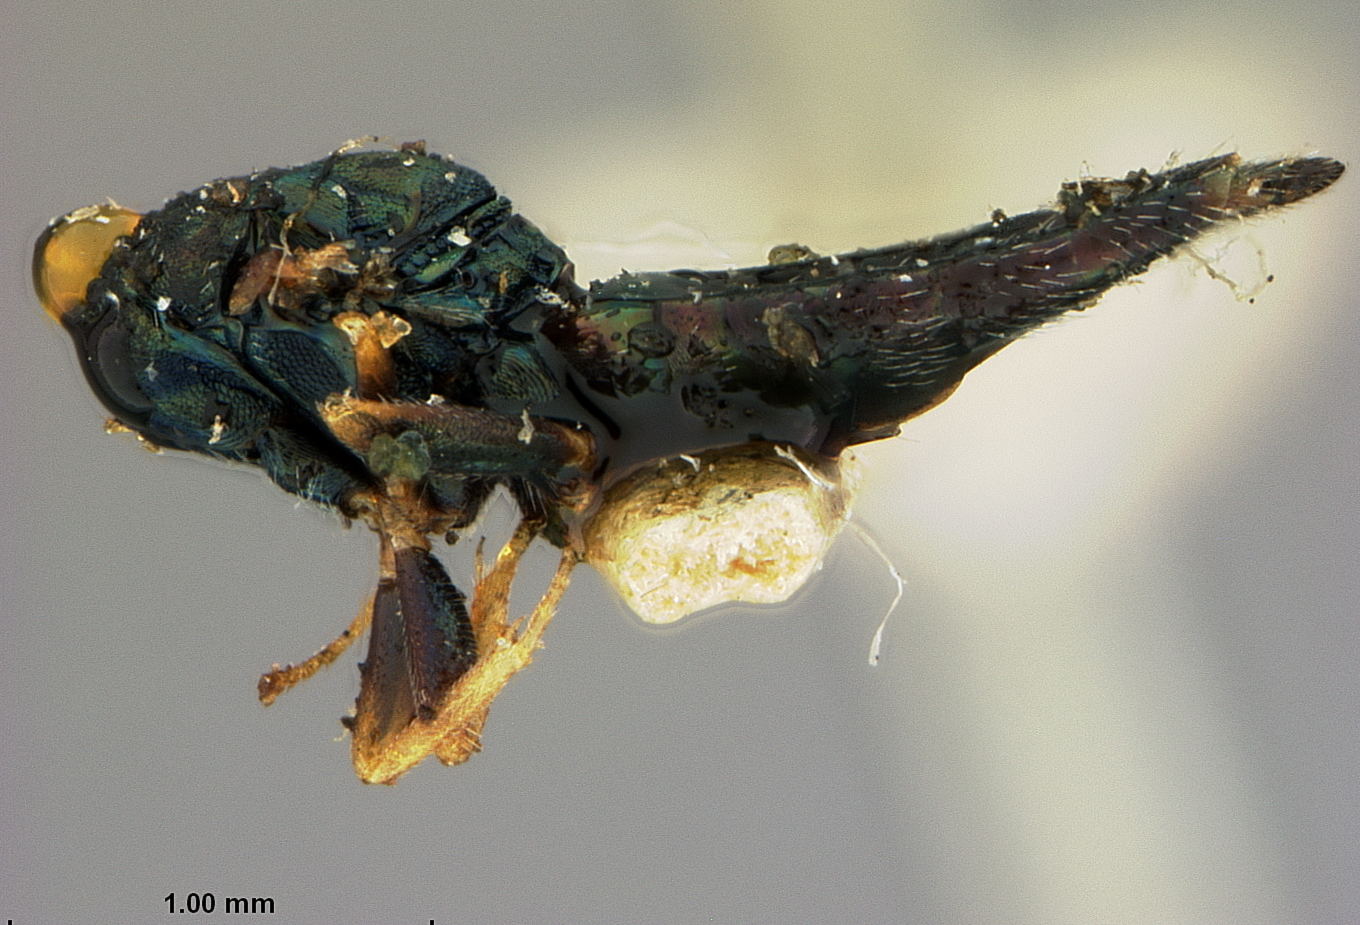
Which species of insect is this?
Habrocytus obscuripes
